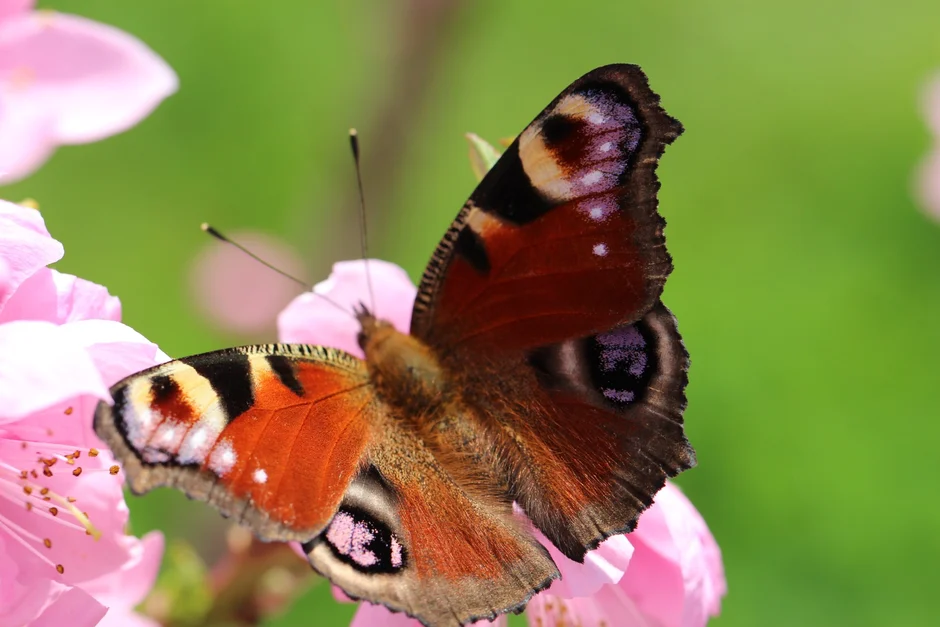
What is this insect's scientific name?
Aglais io
